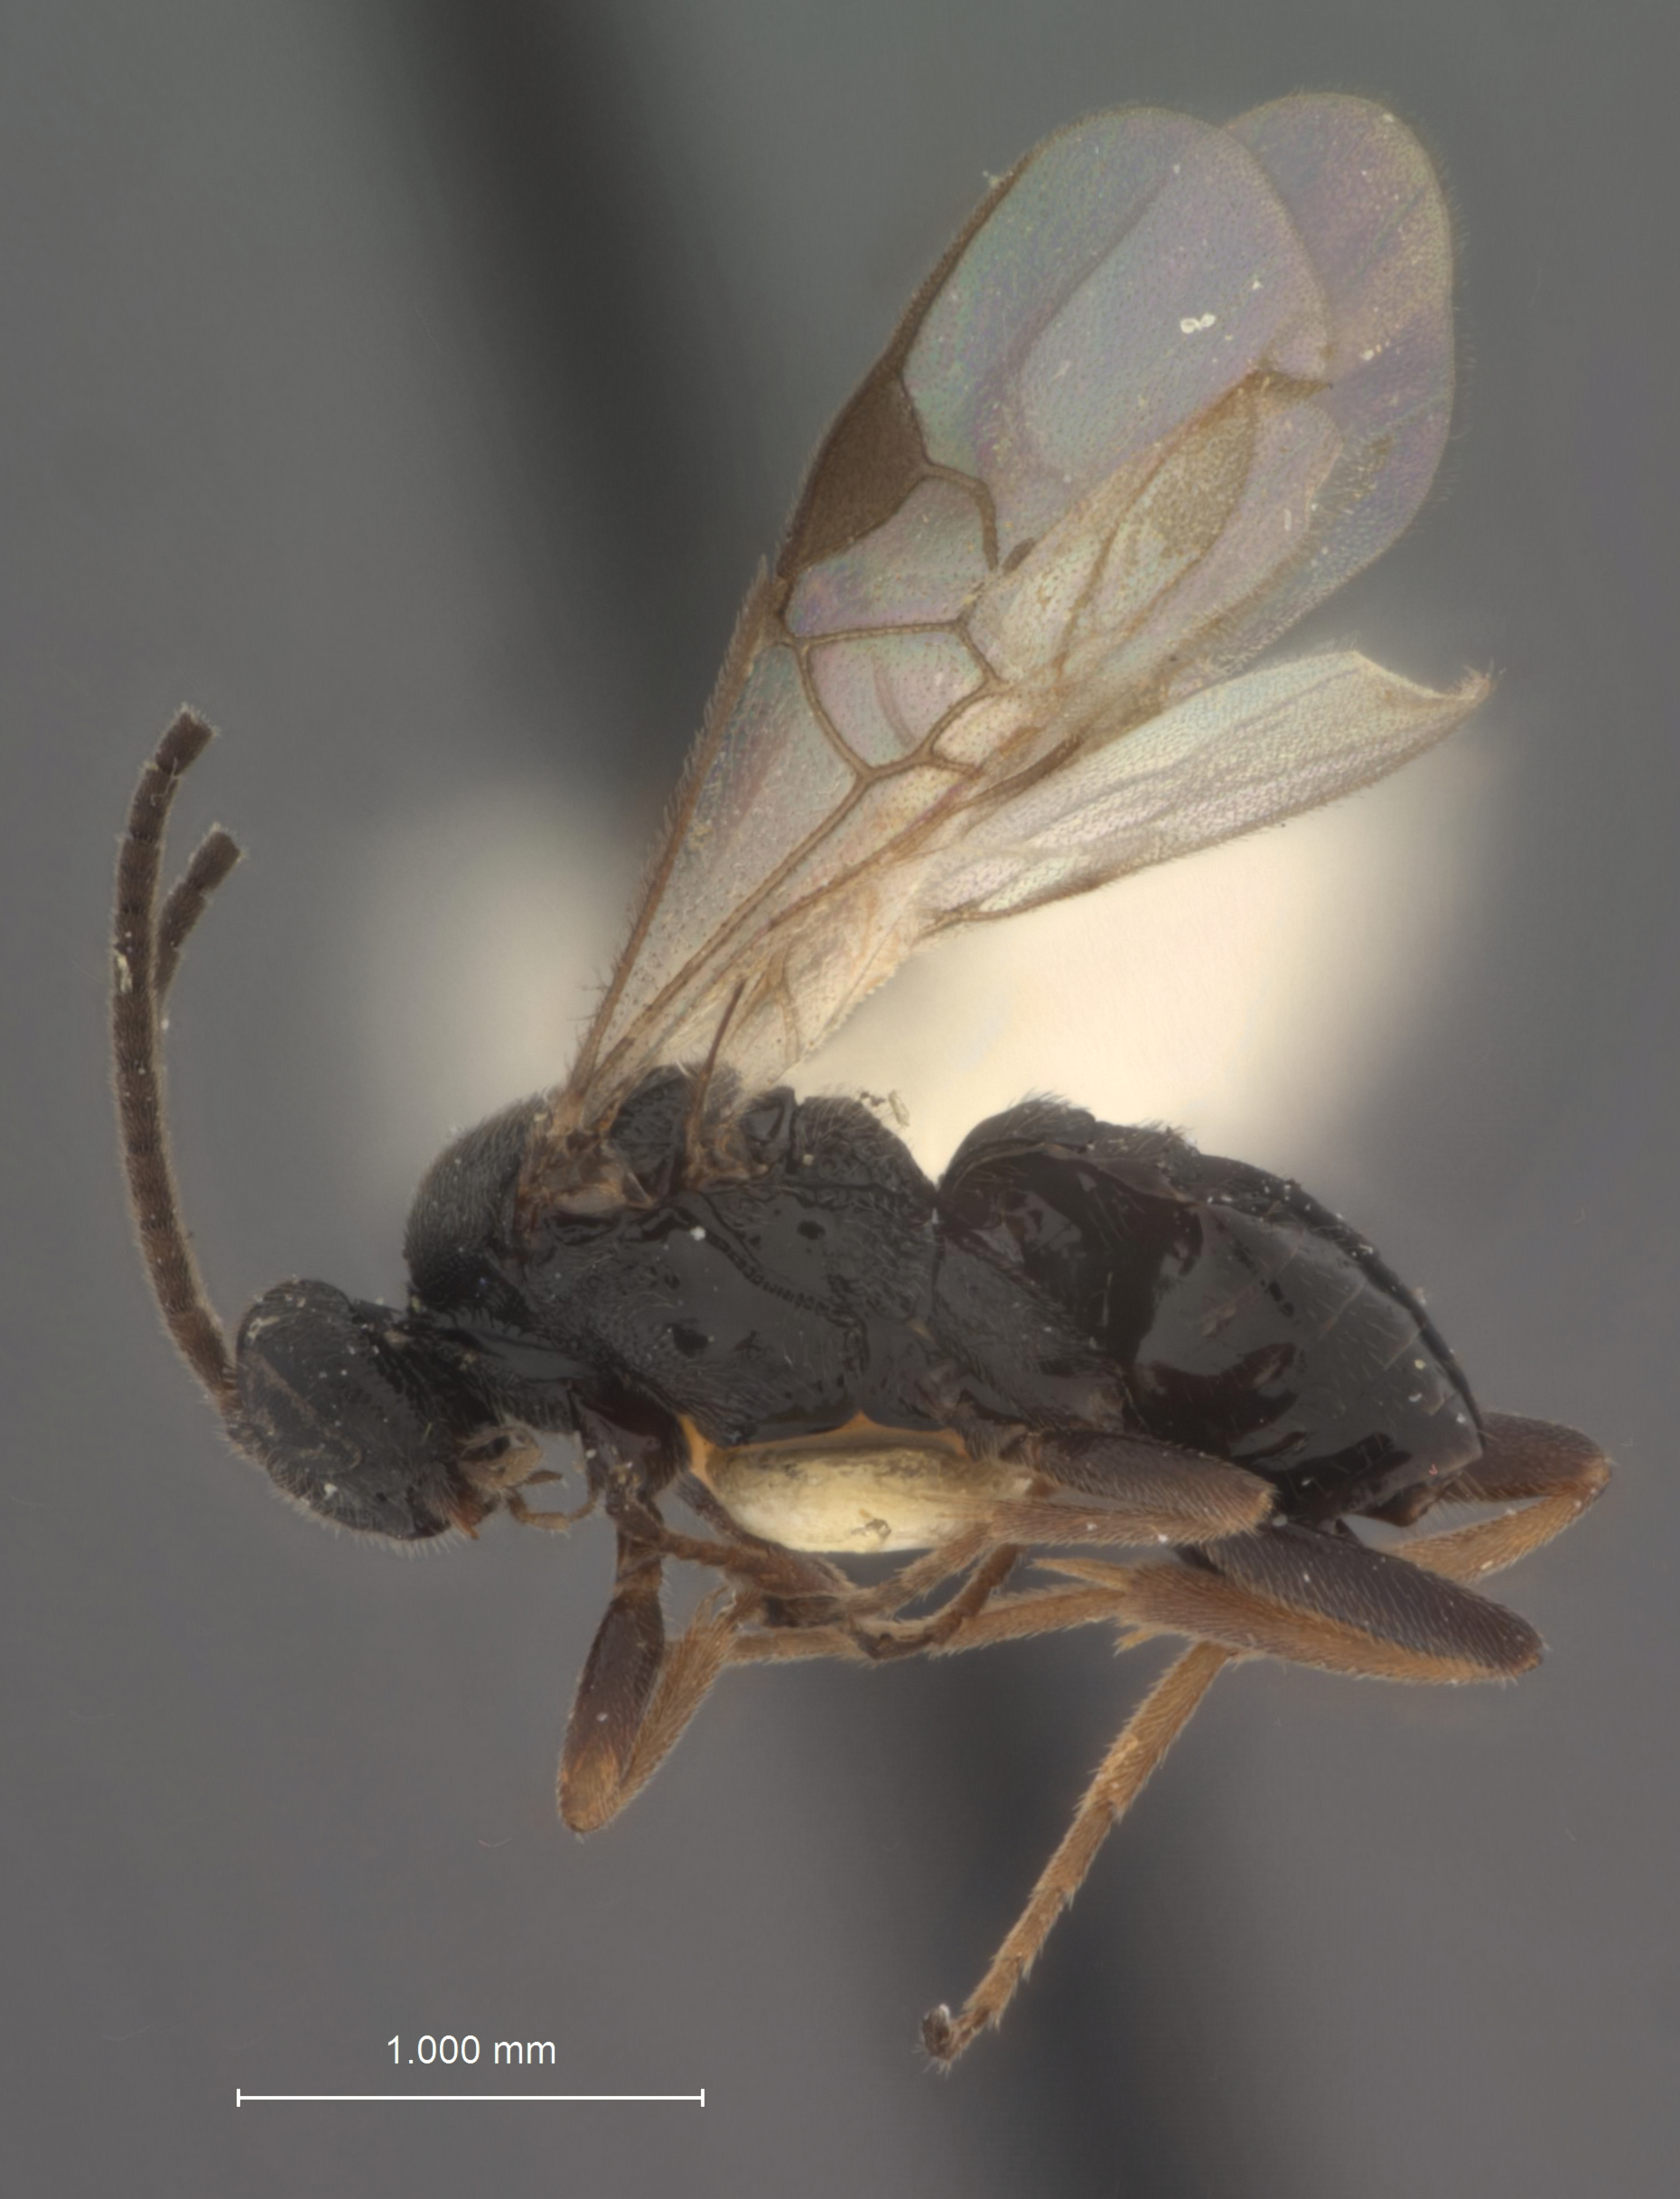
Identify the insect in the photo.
Apanteles congestiformis
